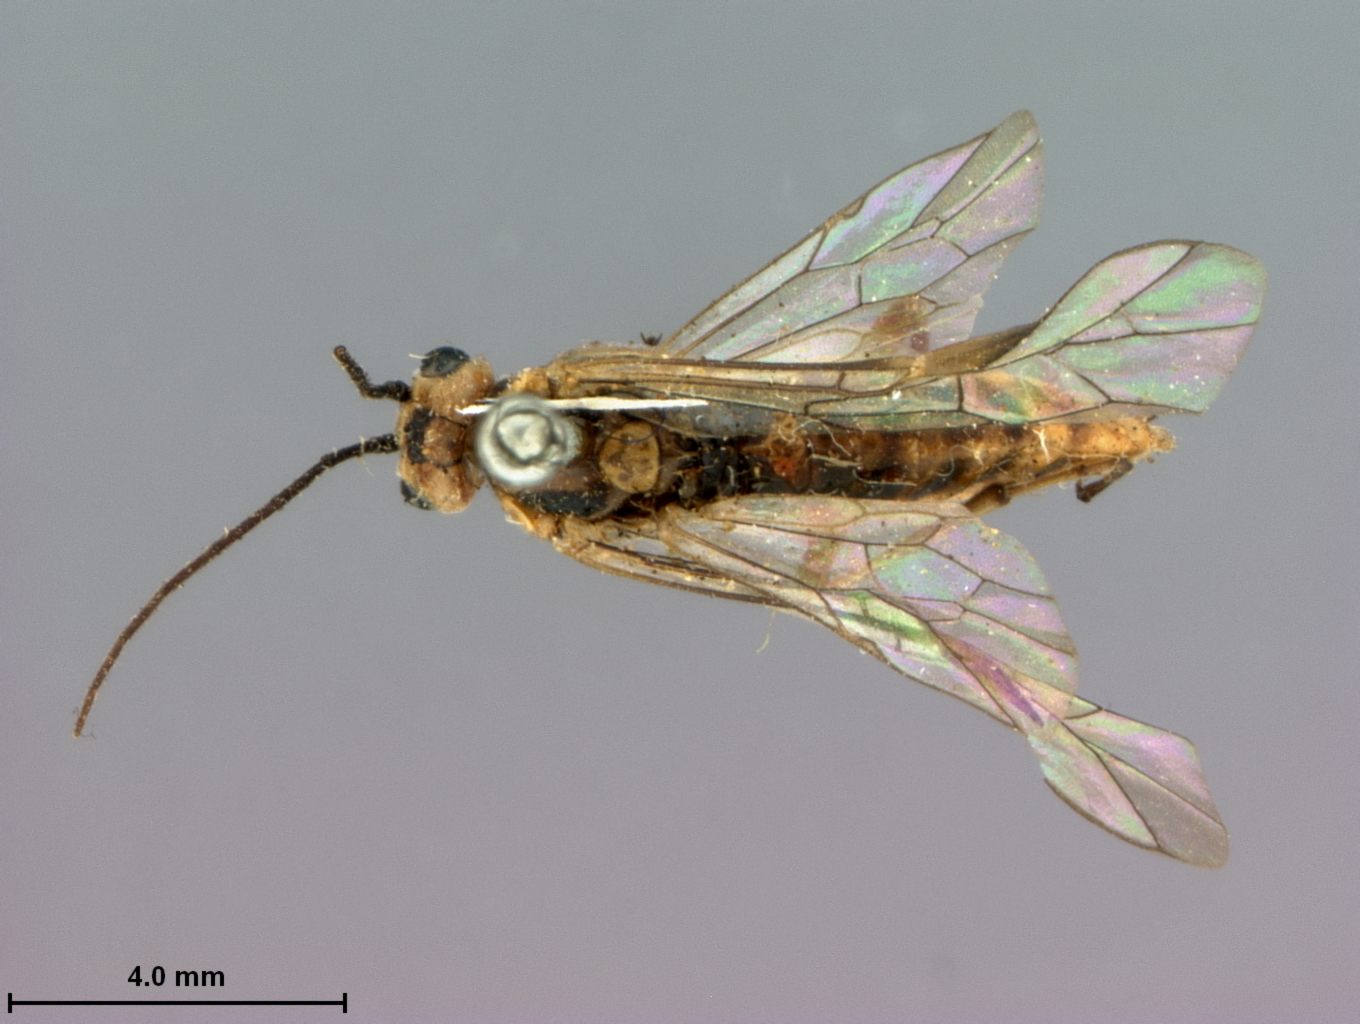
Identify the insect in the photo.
Pachynematus alaskensis
